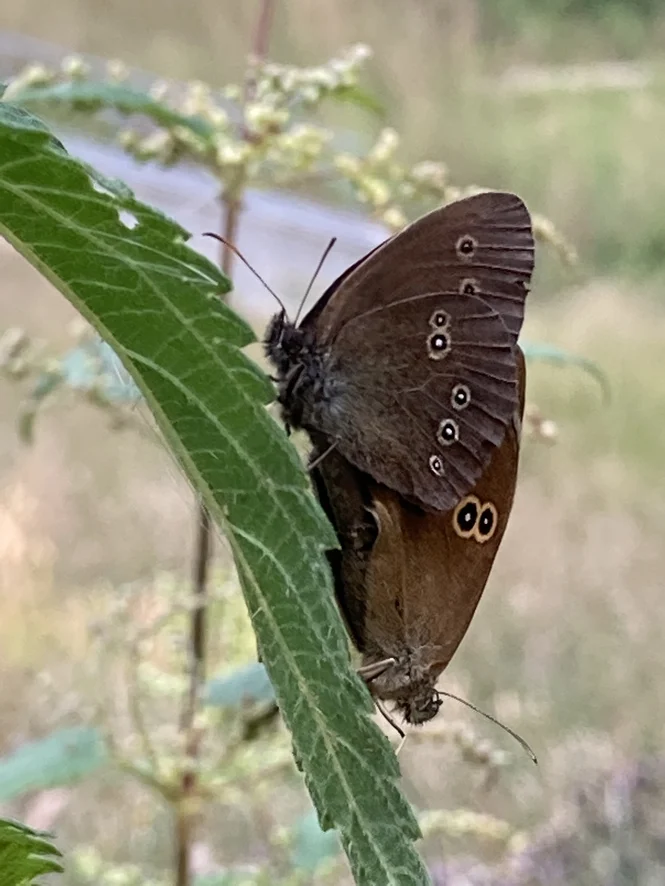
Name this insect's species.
Aphantopus hyperantus
